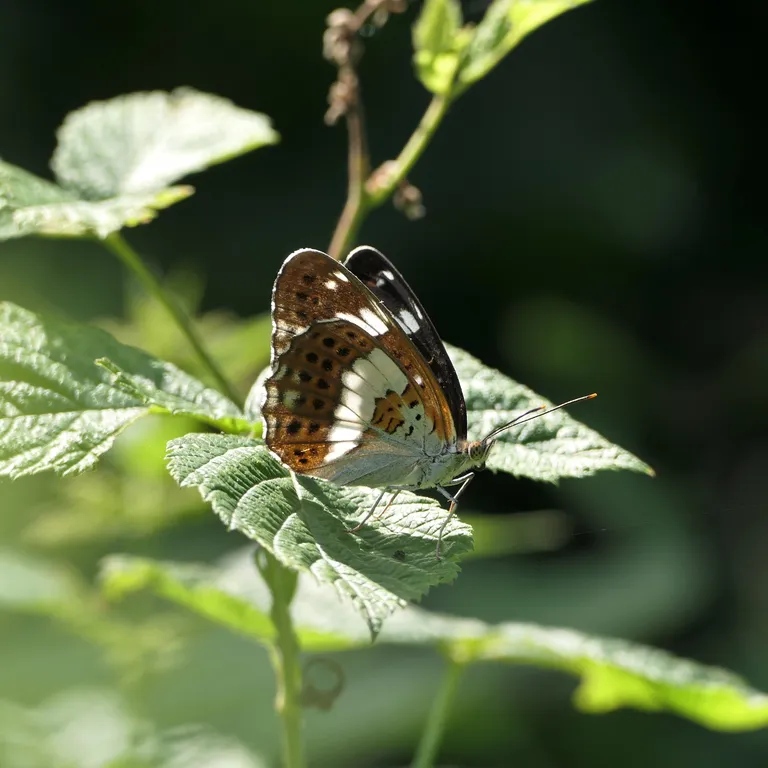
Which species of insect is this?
Limenitis camilla (also Ladoga camilla)
